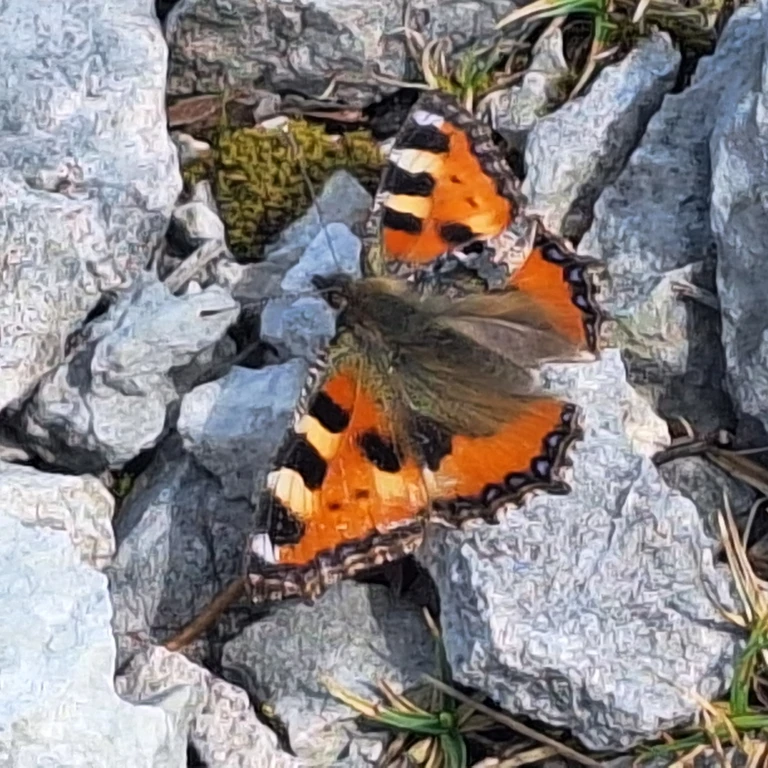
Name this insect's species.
Aglais urticae
